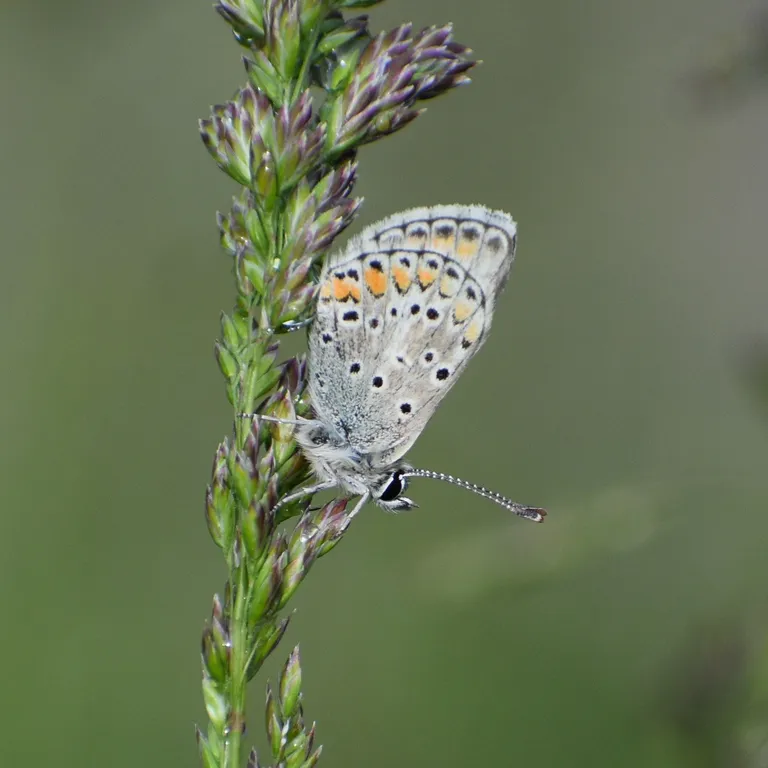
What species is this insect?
Aricia agestis/artaxerxes
